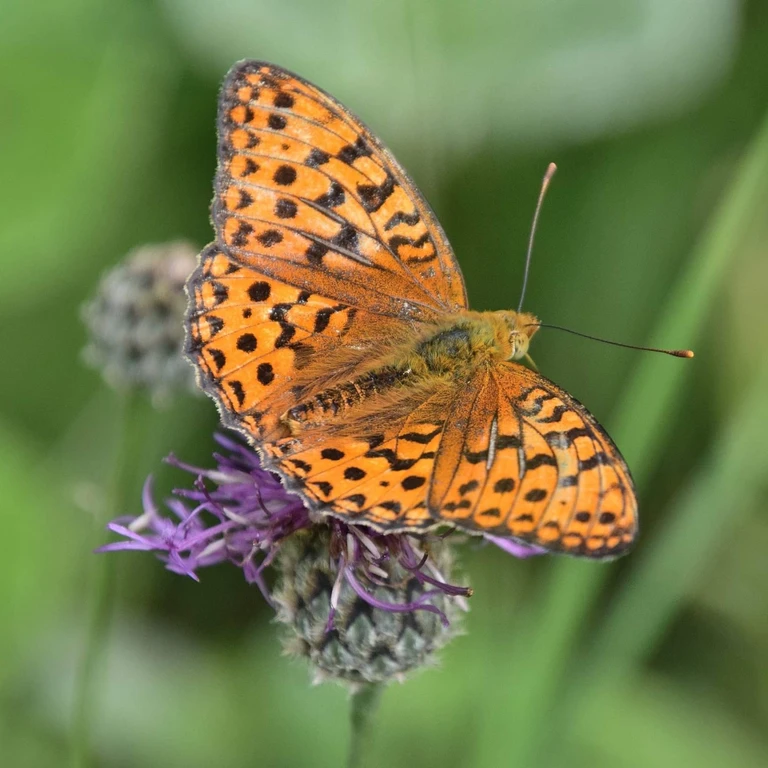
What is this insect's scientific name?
Fabriciana adippe
